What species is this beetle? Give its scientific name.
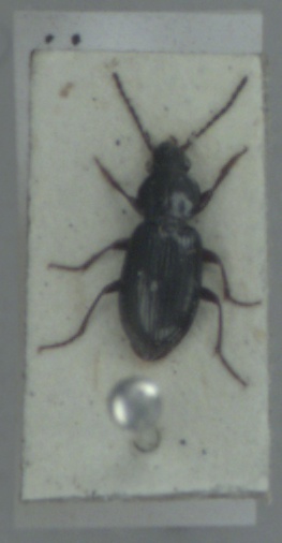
Pterostichus diligens
